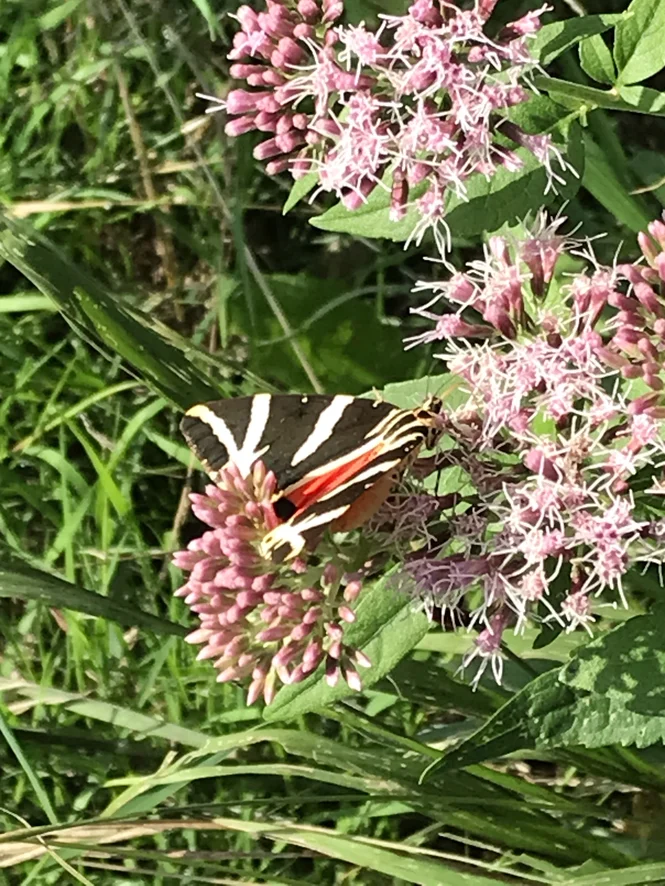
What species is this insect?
Euplagia quadripunctaria
